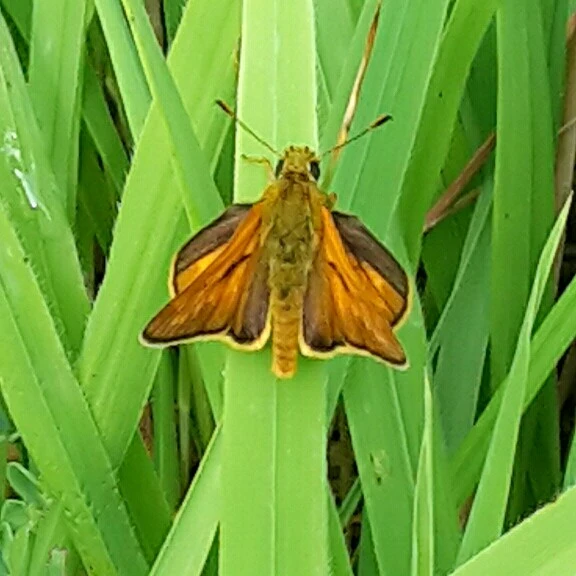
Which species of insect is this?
Ochlodes sylvanus (also Ochlodes venata)
